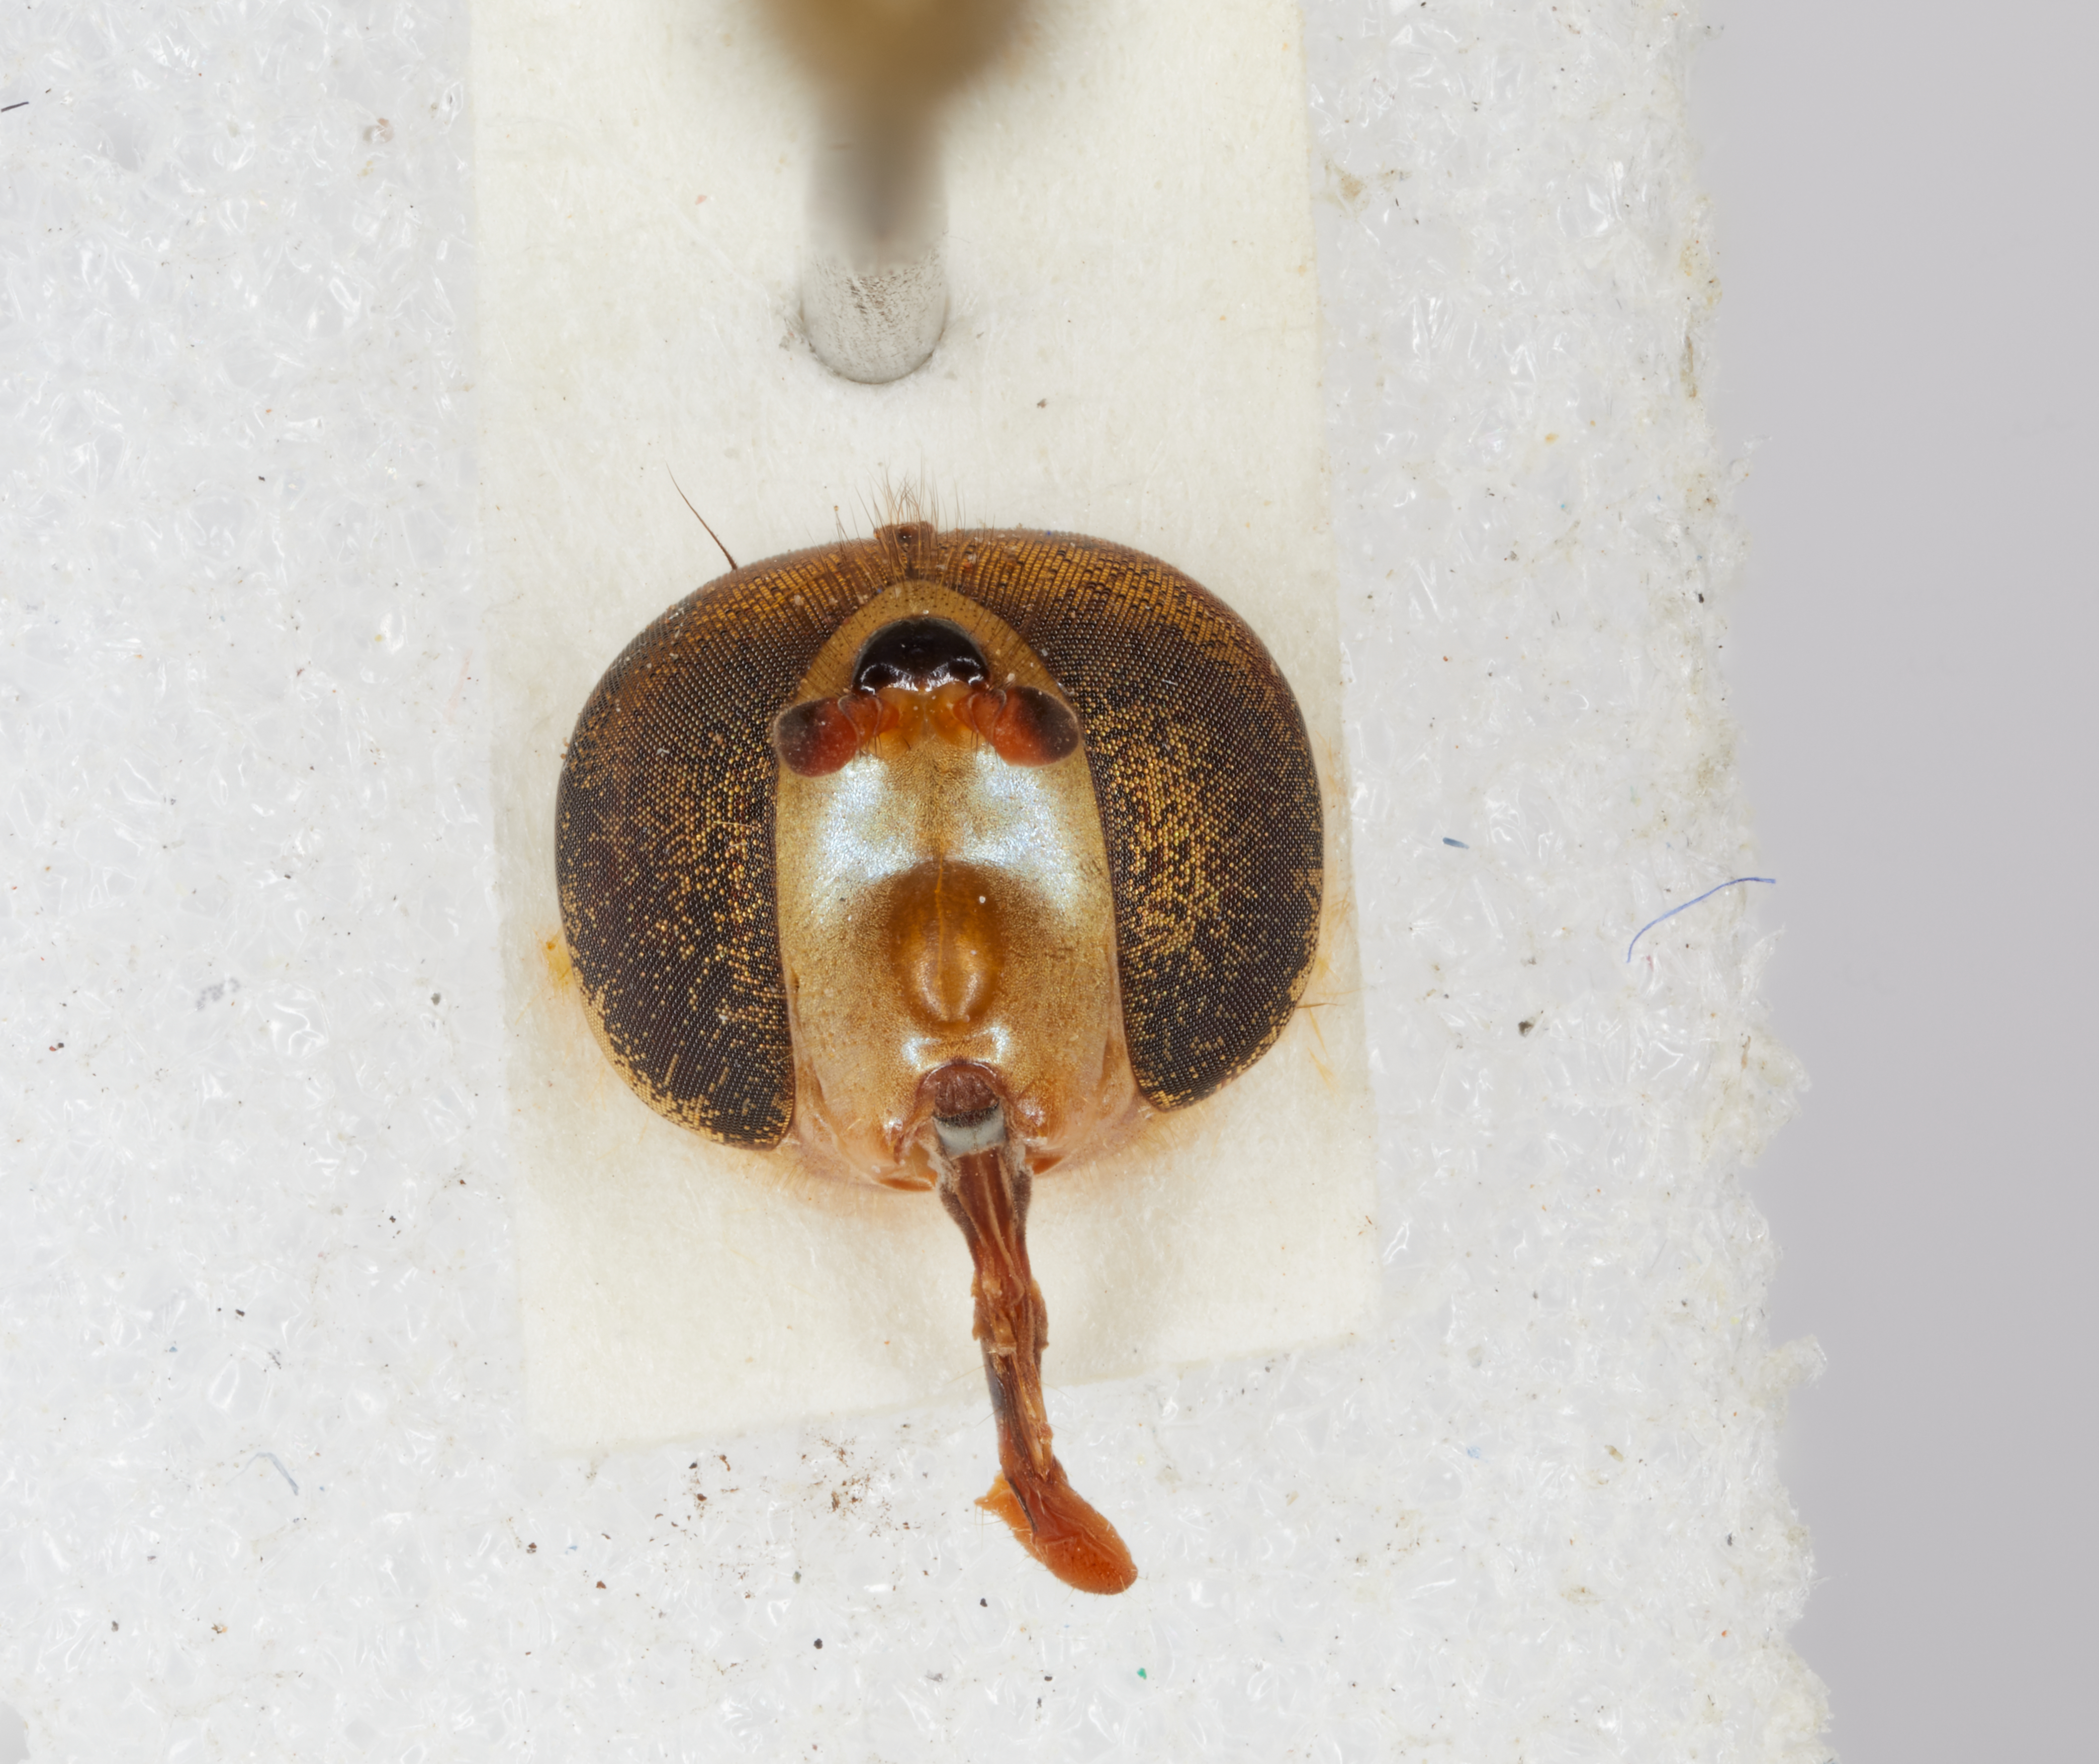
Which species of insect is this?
Meliscaeva cinctelloides
